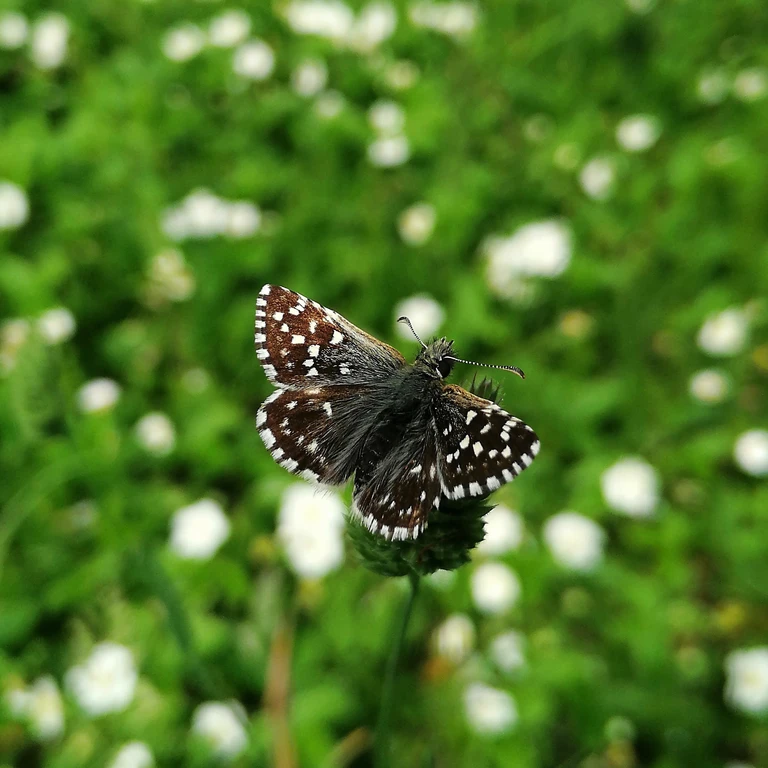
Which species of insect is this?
Pyrgus malvae
